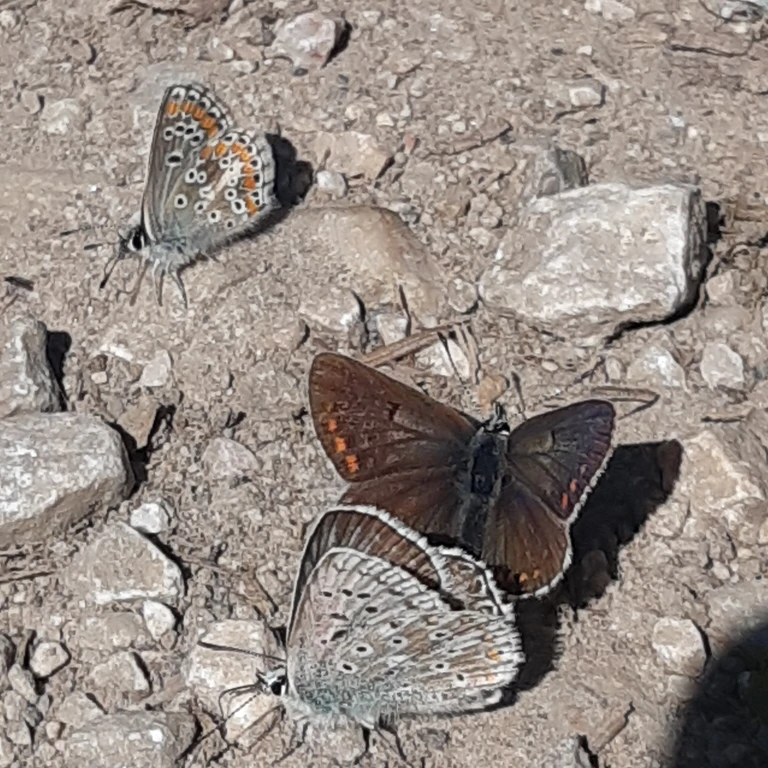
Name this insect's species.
Aricia agestis/artaxerxes
